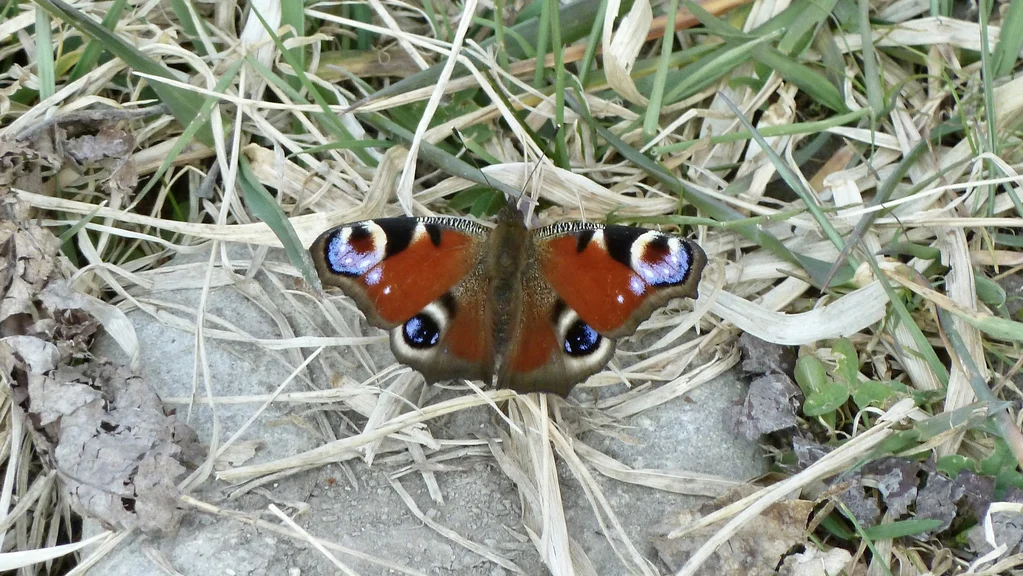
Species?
Aglais io
